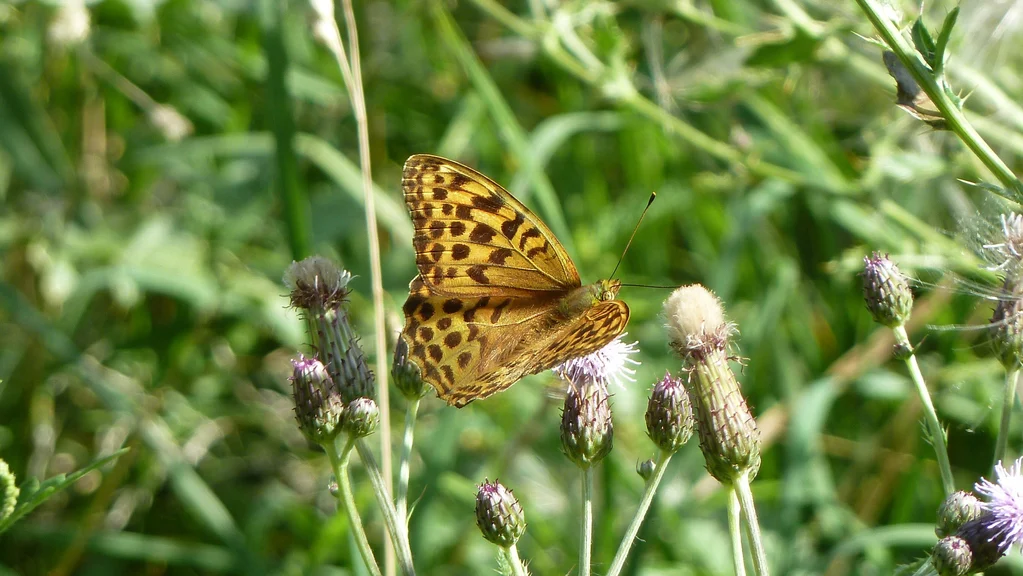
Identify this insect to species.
Argynnis paphia
